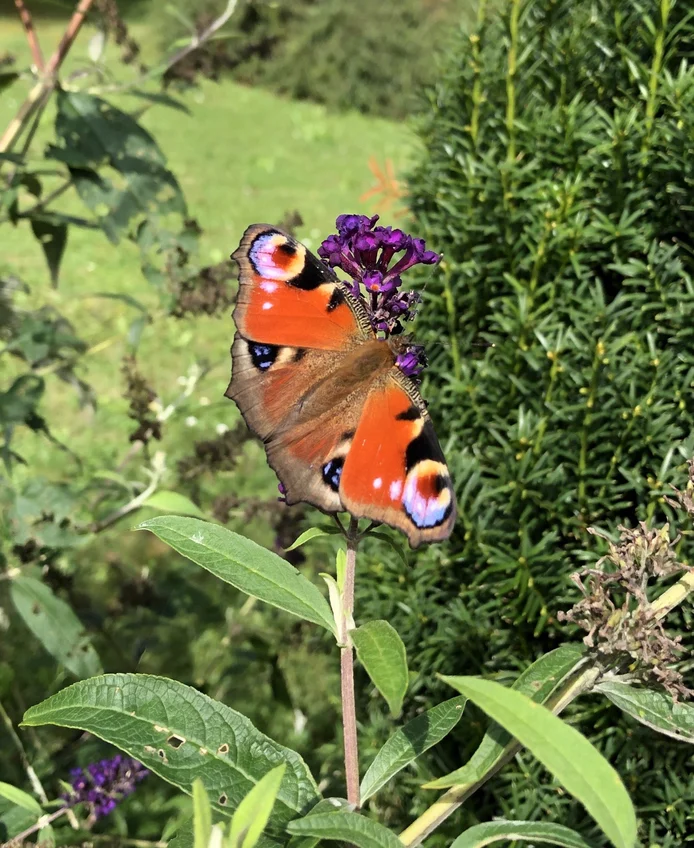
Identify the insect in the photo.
Aglais io
